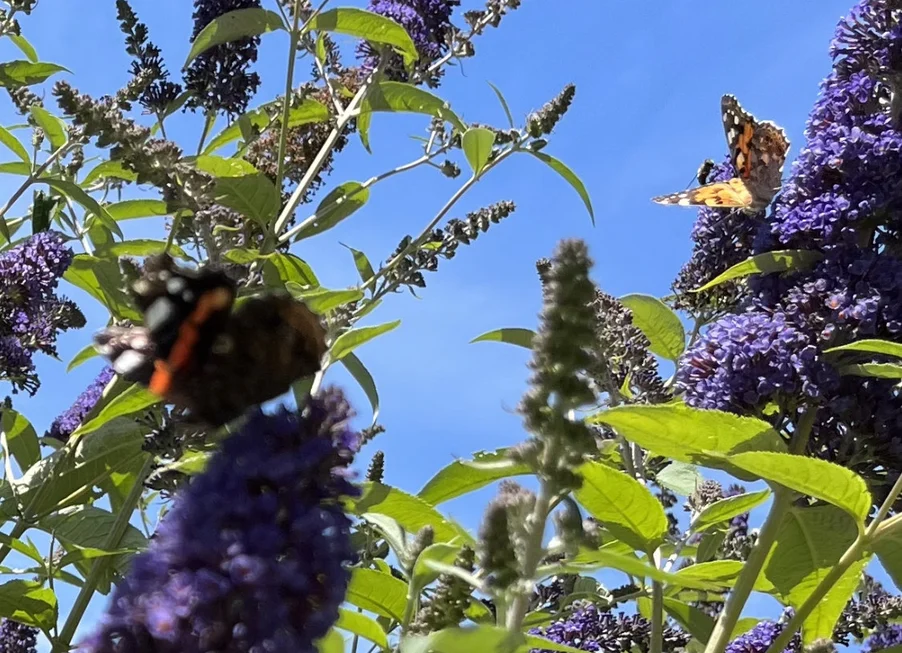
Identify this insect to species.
Vanessa cardui
